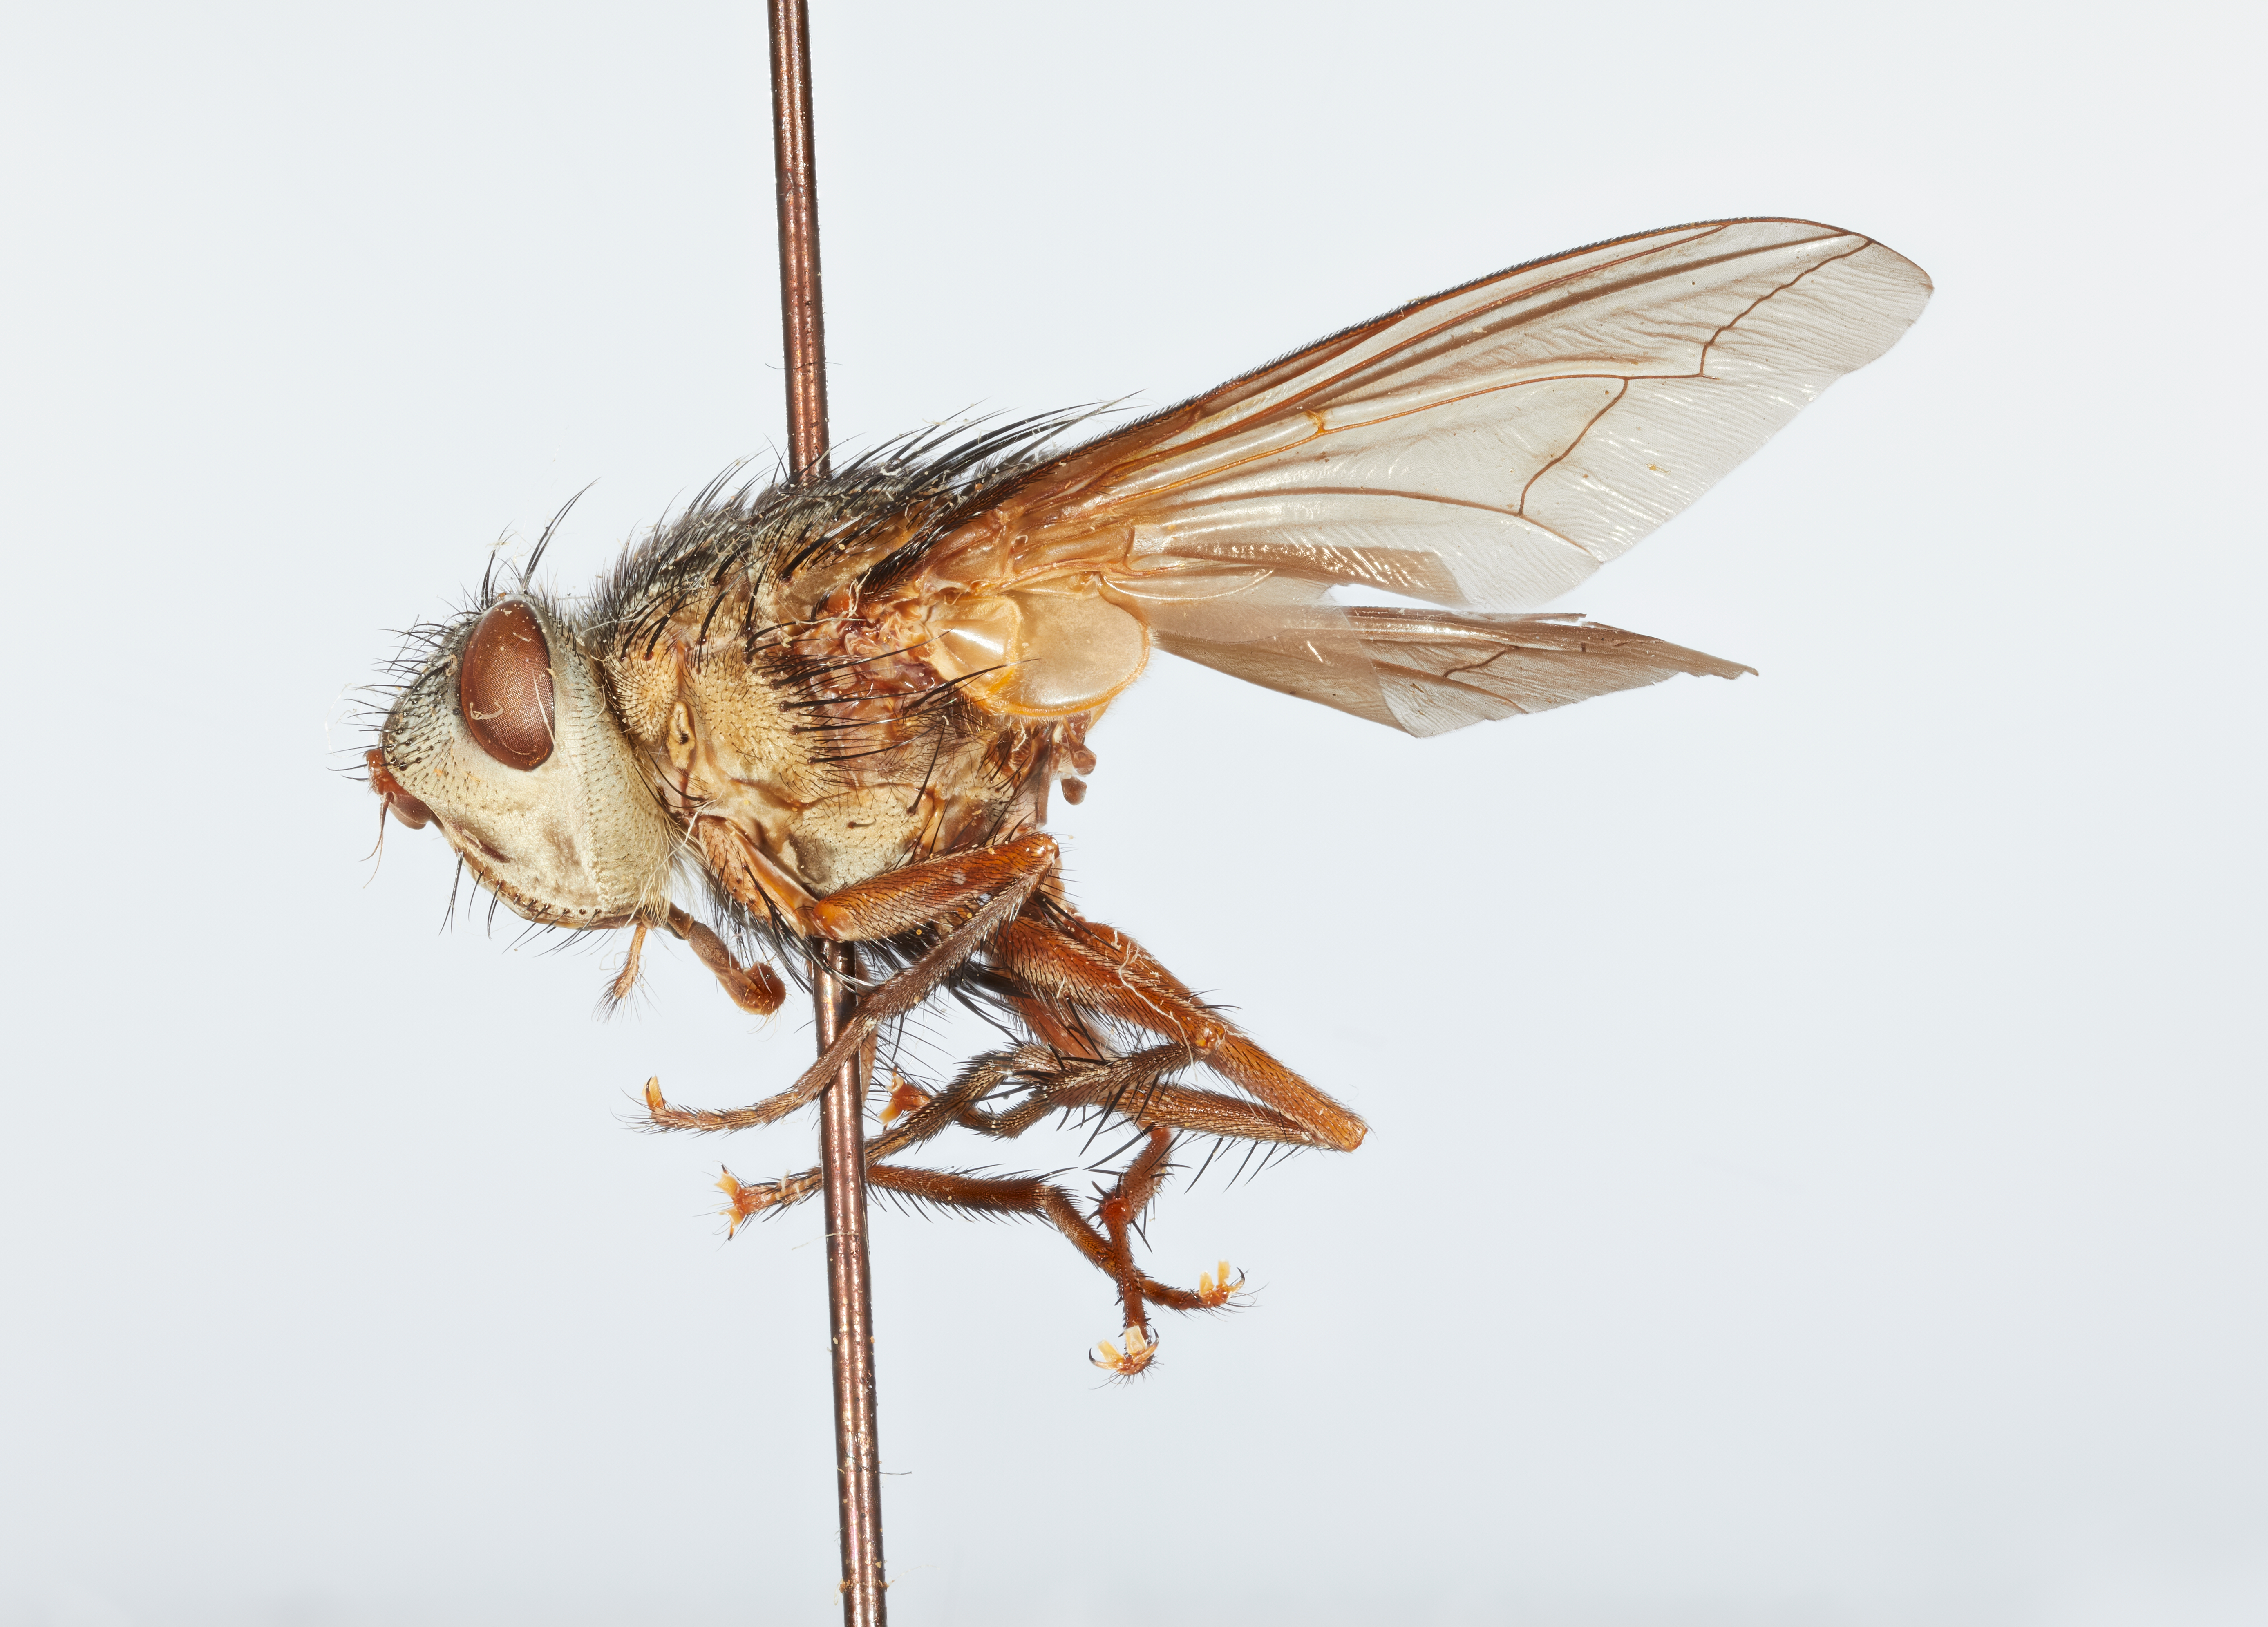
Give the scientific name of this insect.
Megaprosopus andinus
